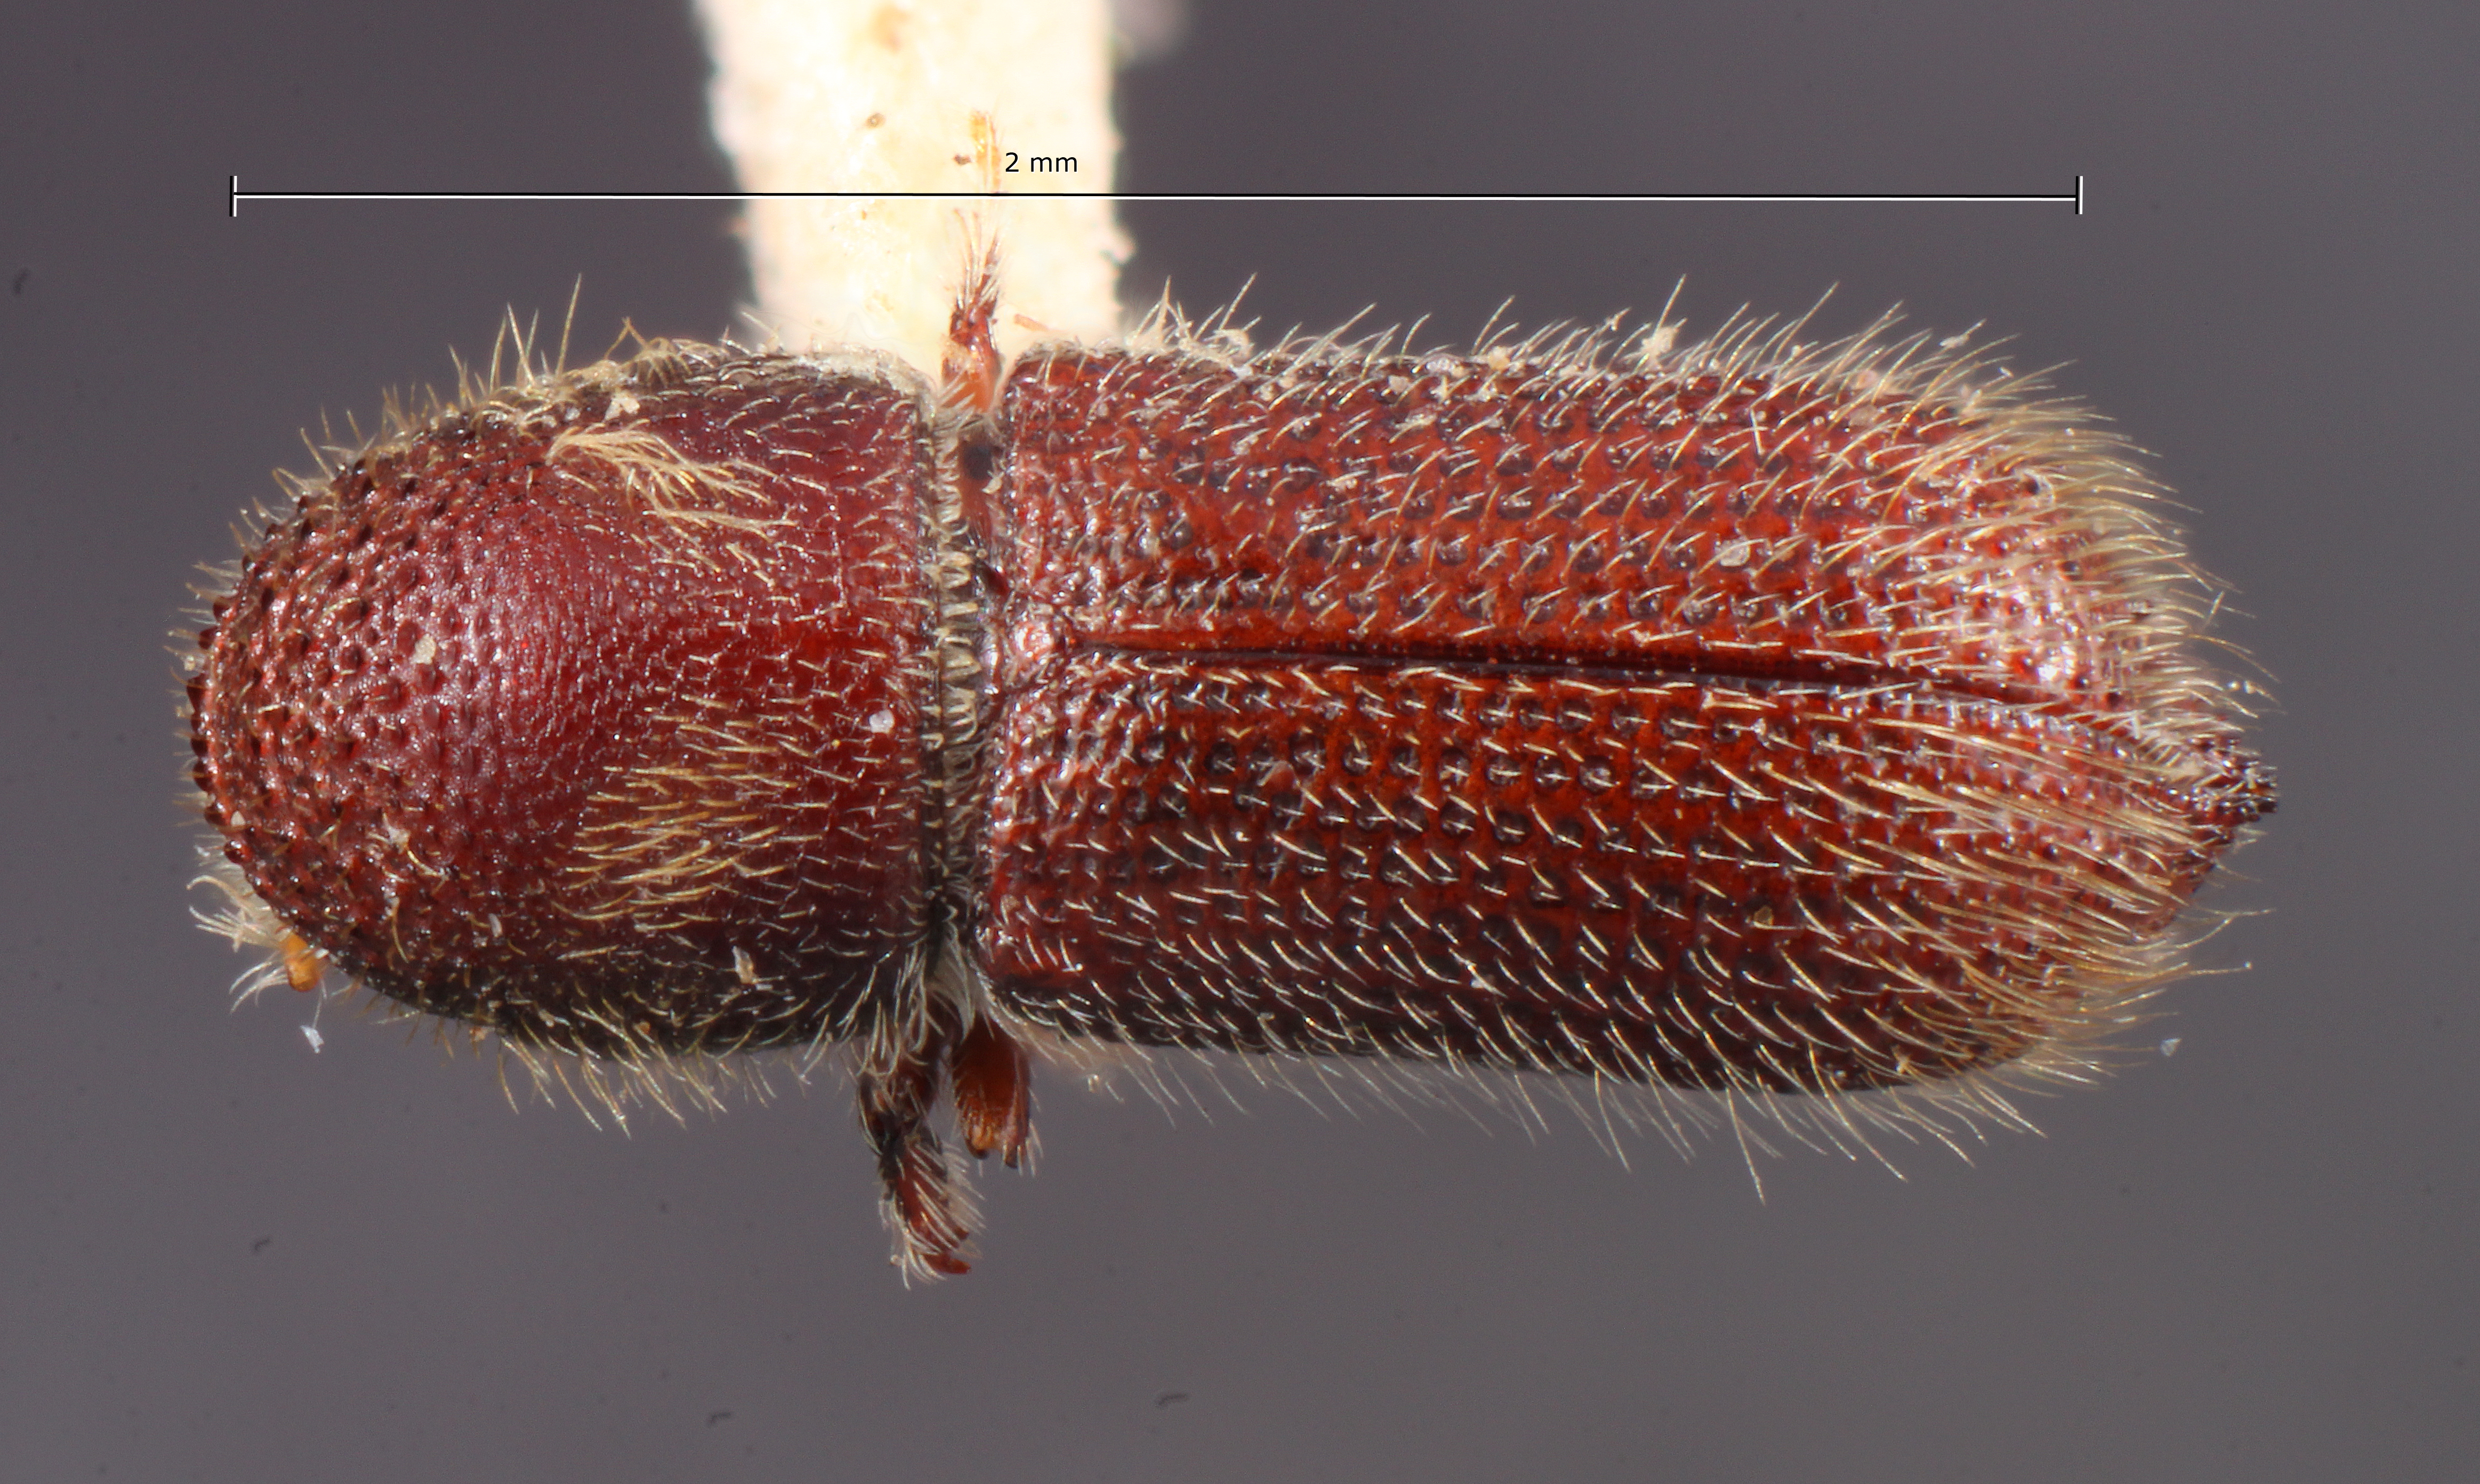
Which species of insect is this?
Hylocurus crinitus
